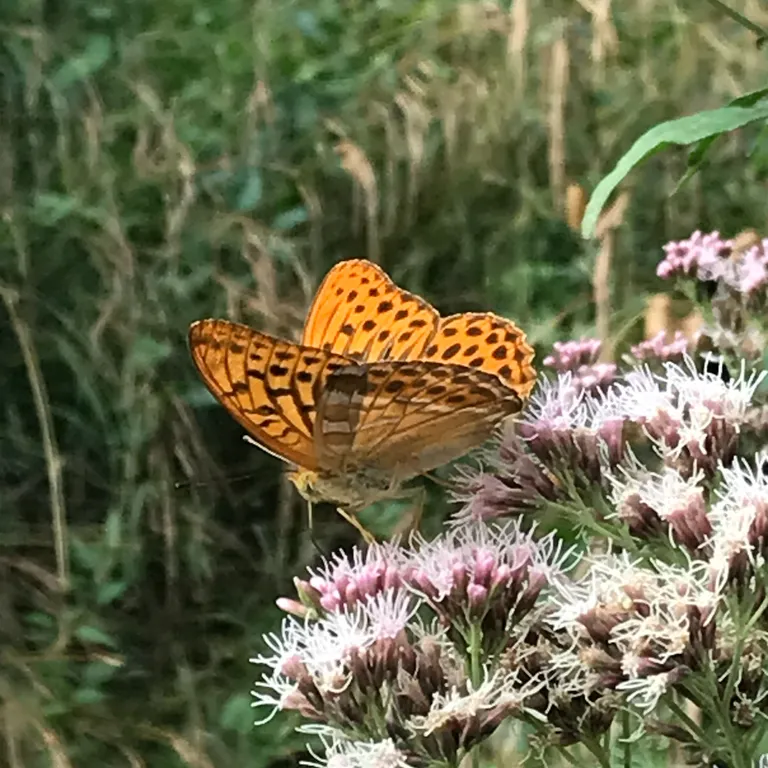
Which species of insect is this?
Argynnis paphia
